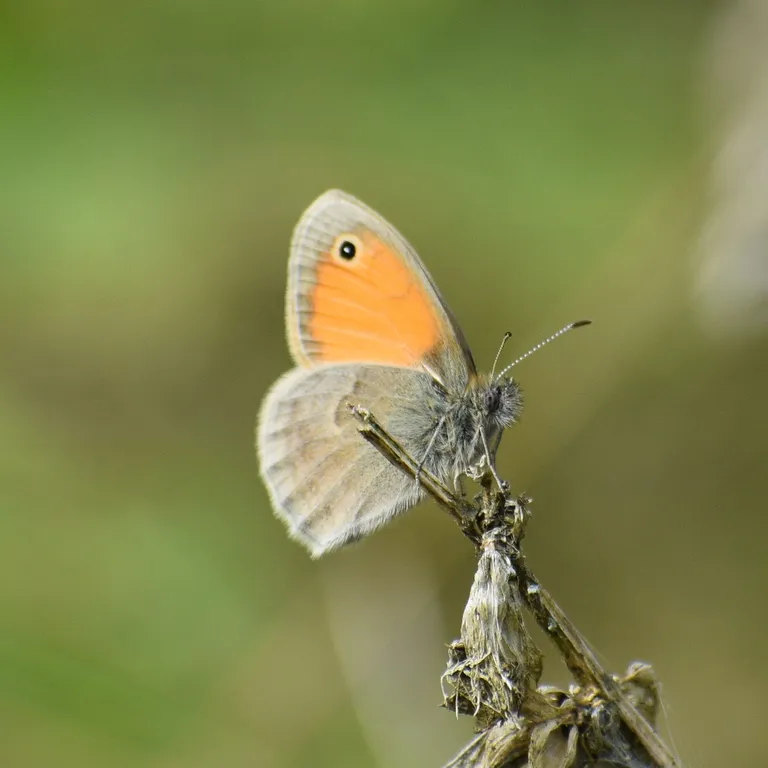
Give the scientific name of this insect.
Coenonympha pamphilus
